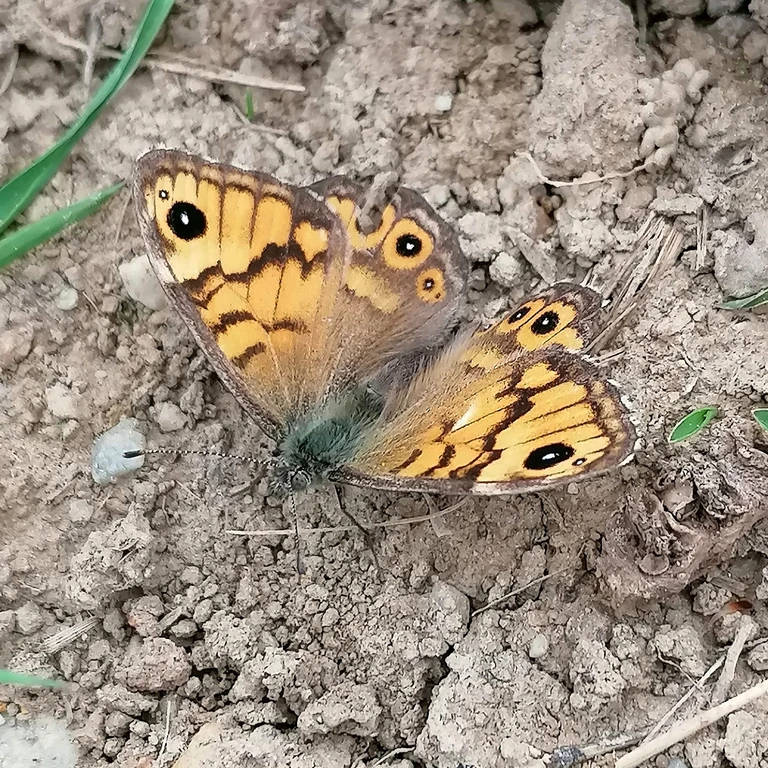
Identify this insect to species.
Lasiommata megera (also Pararge megera)
